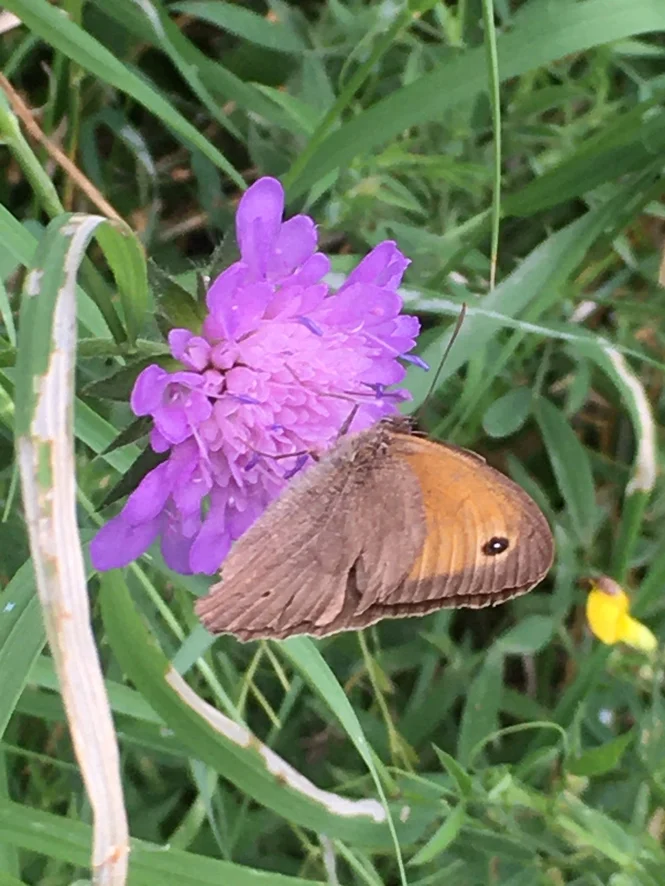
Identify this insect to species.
Maniola jurtina
